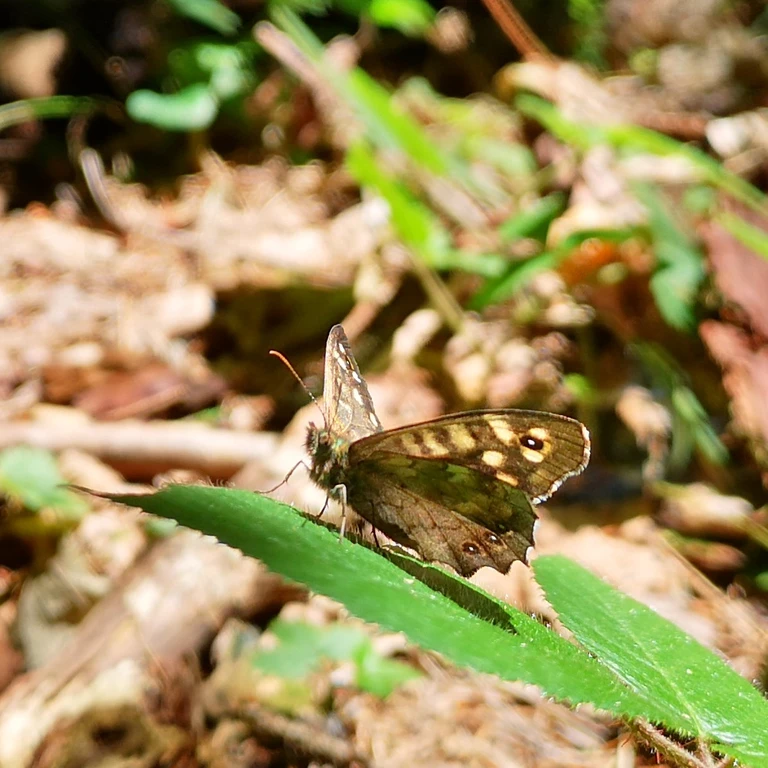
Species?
Pararge aegeria
